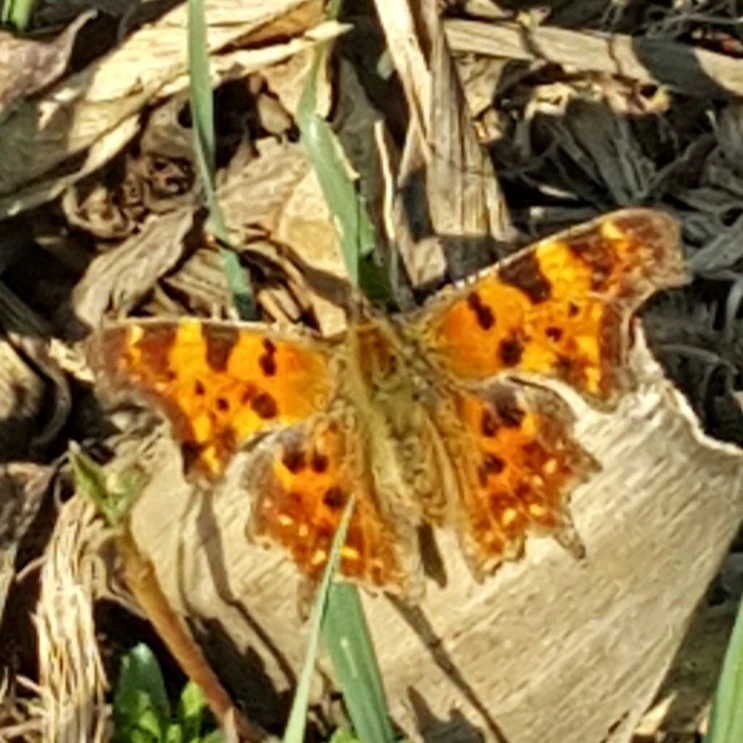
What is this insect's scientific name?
Polygonia c-album
